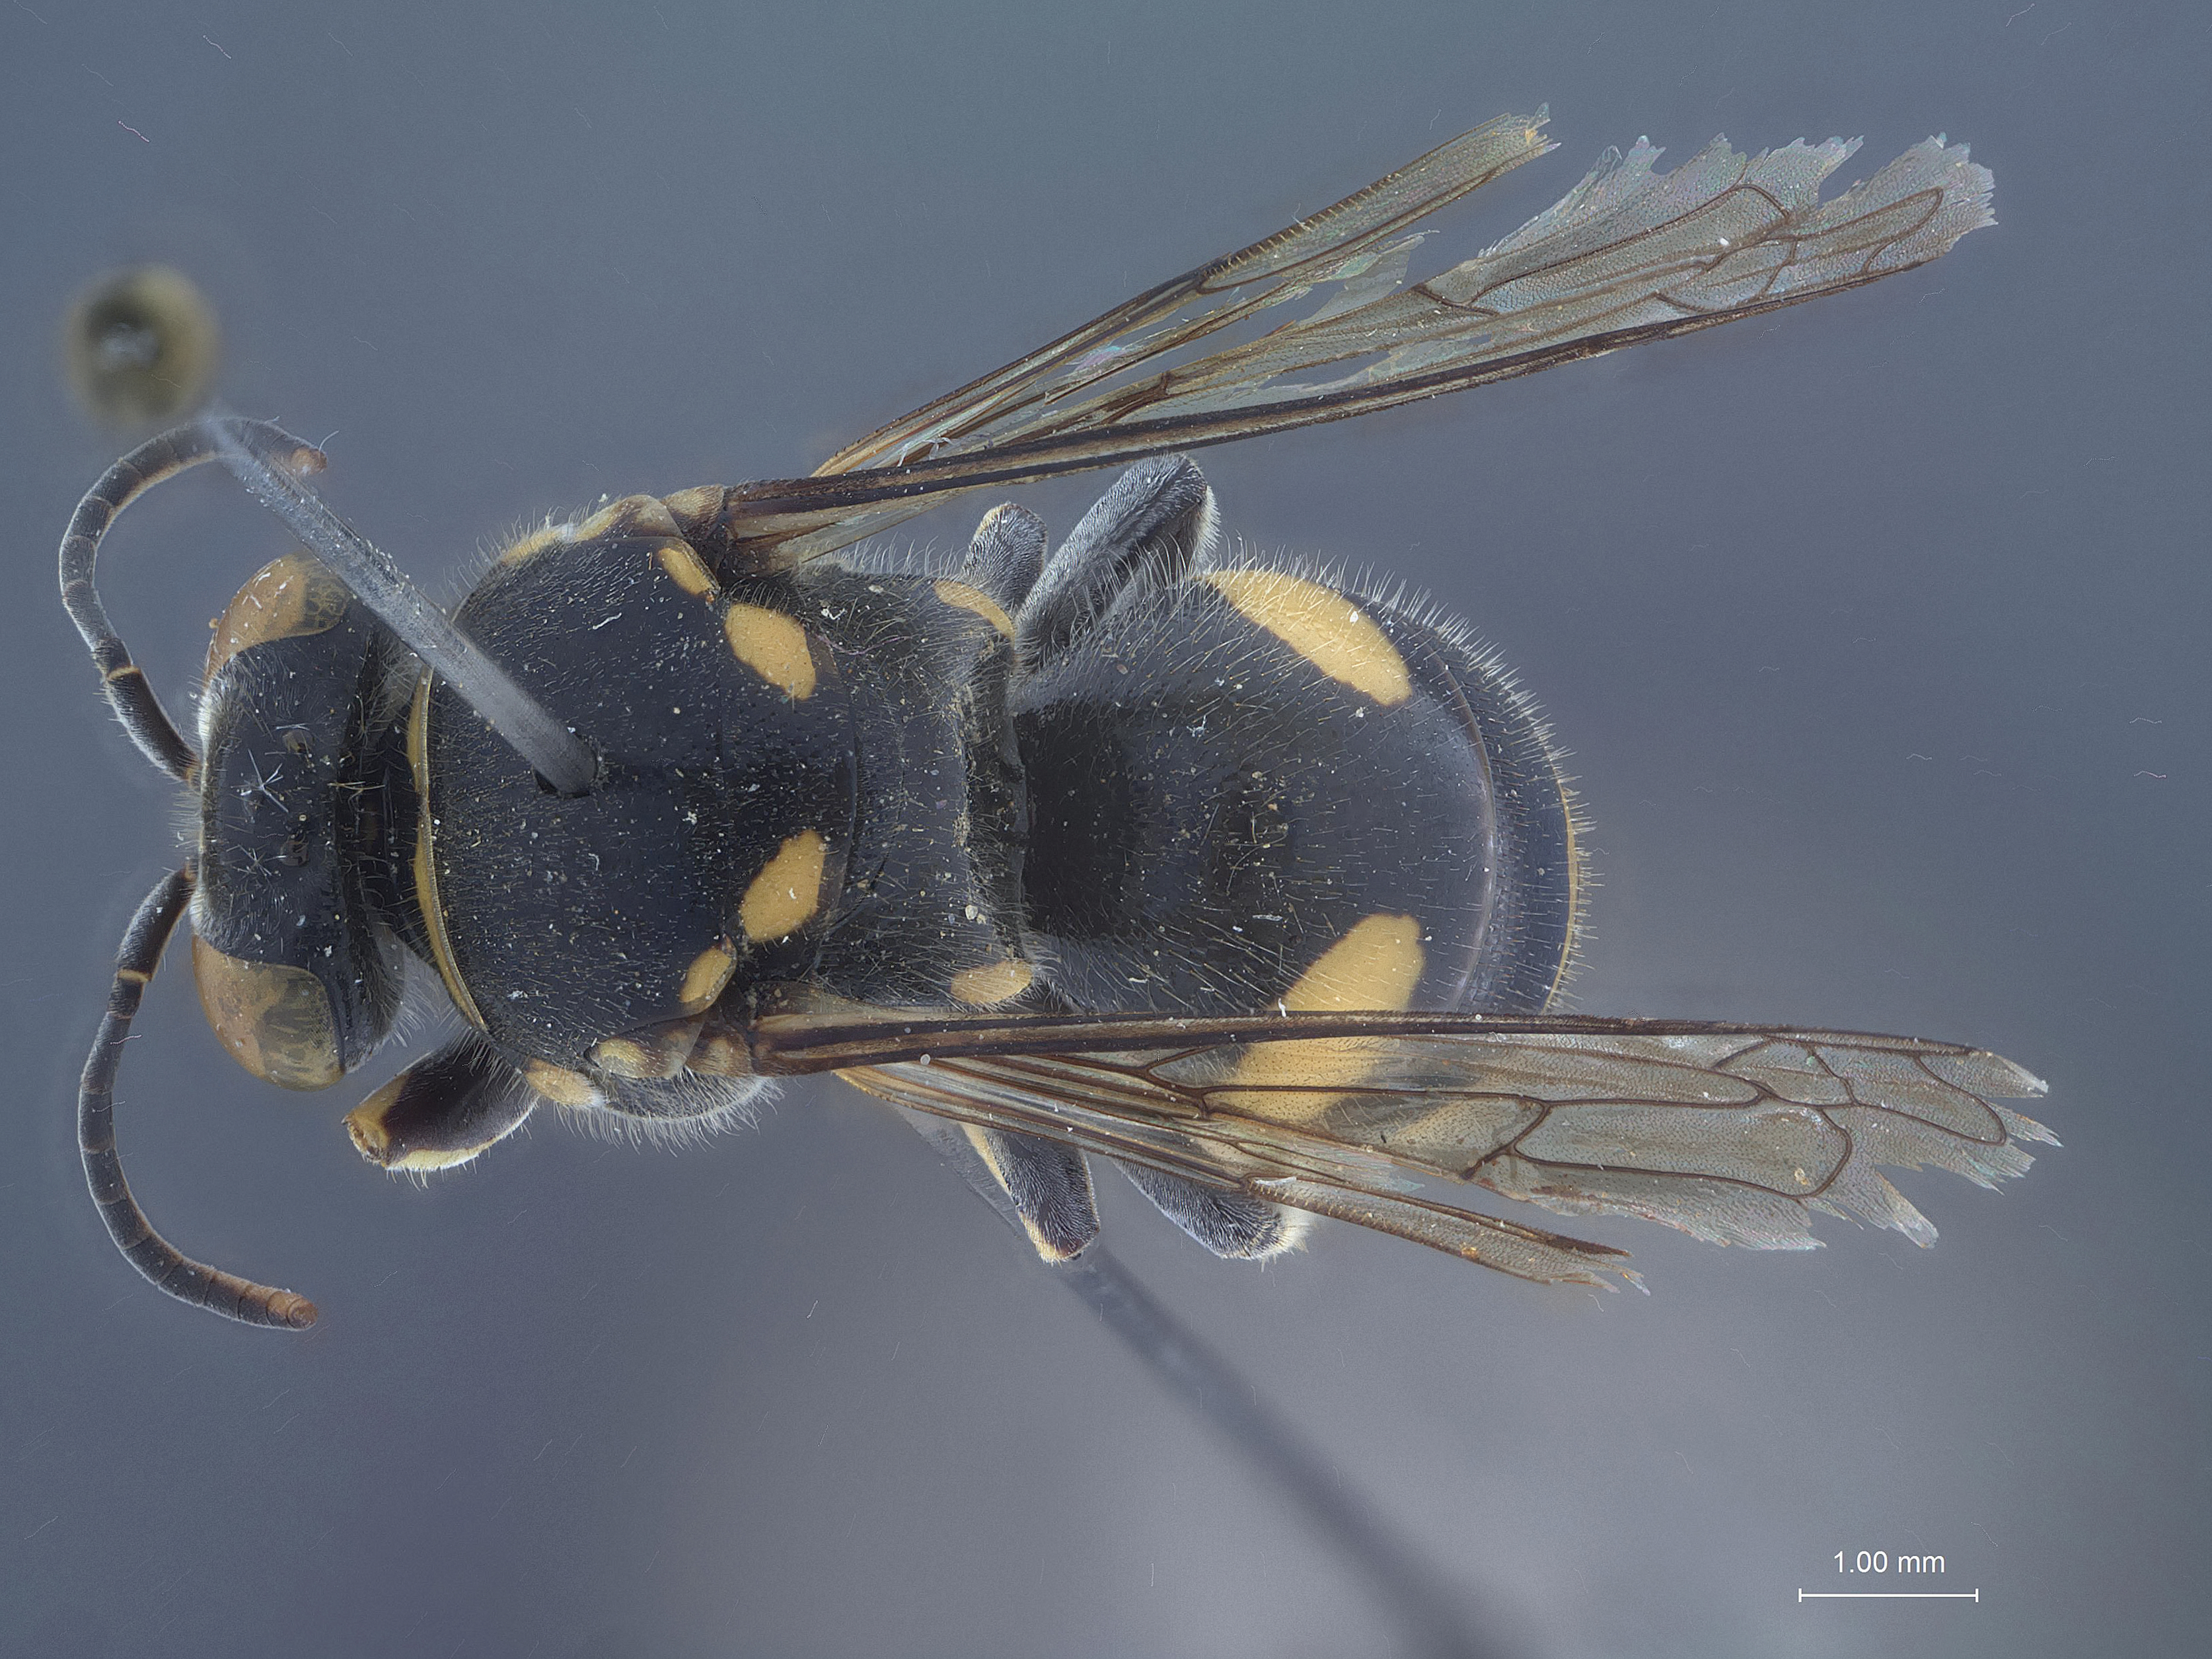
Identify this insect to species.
Bembecinus pacificus
